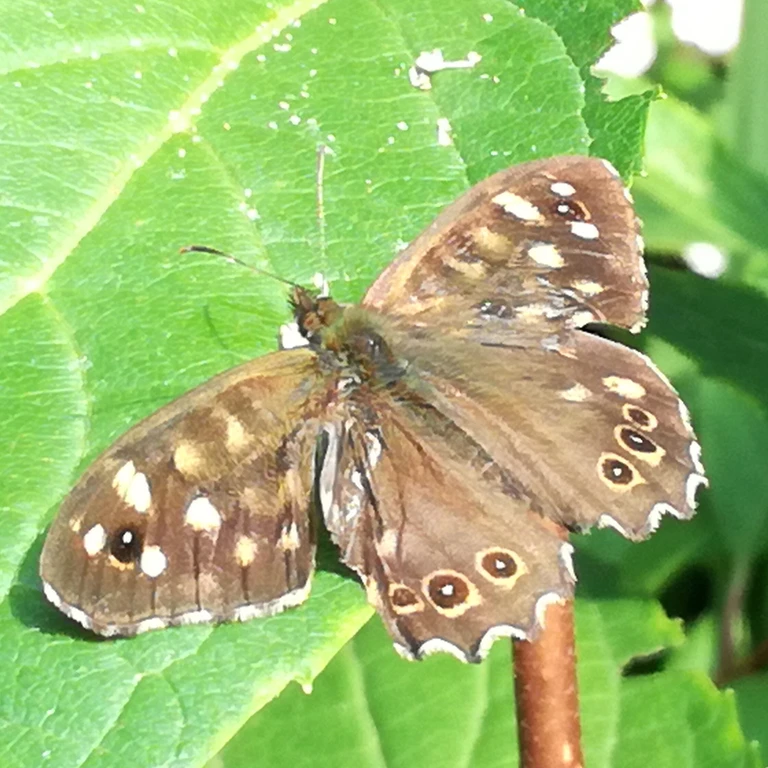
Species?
Pararge aegeria
